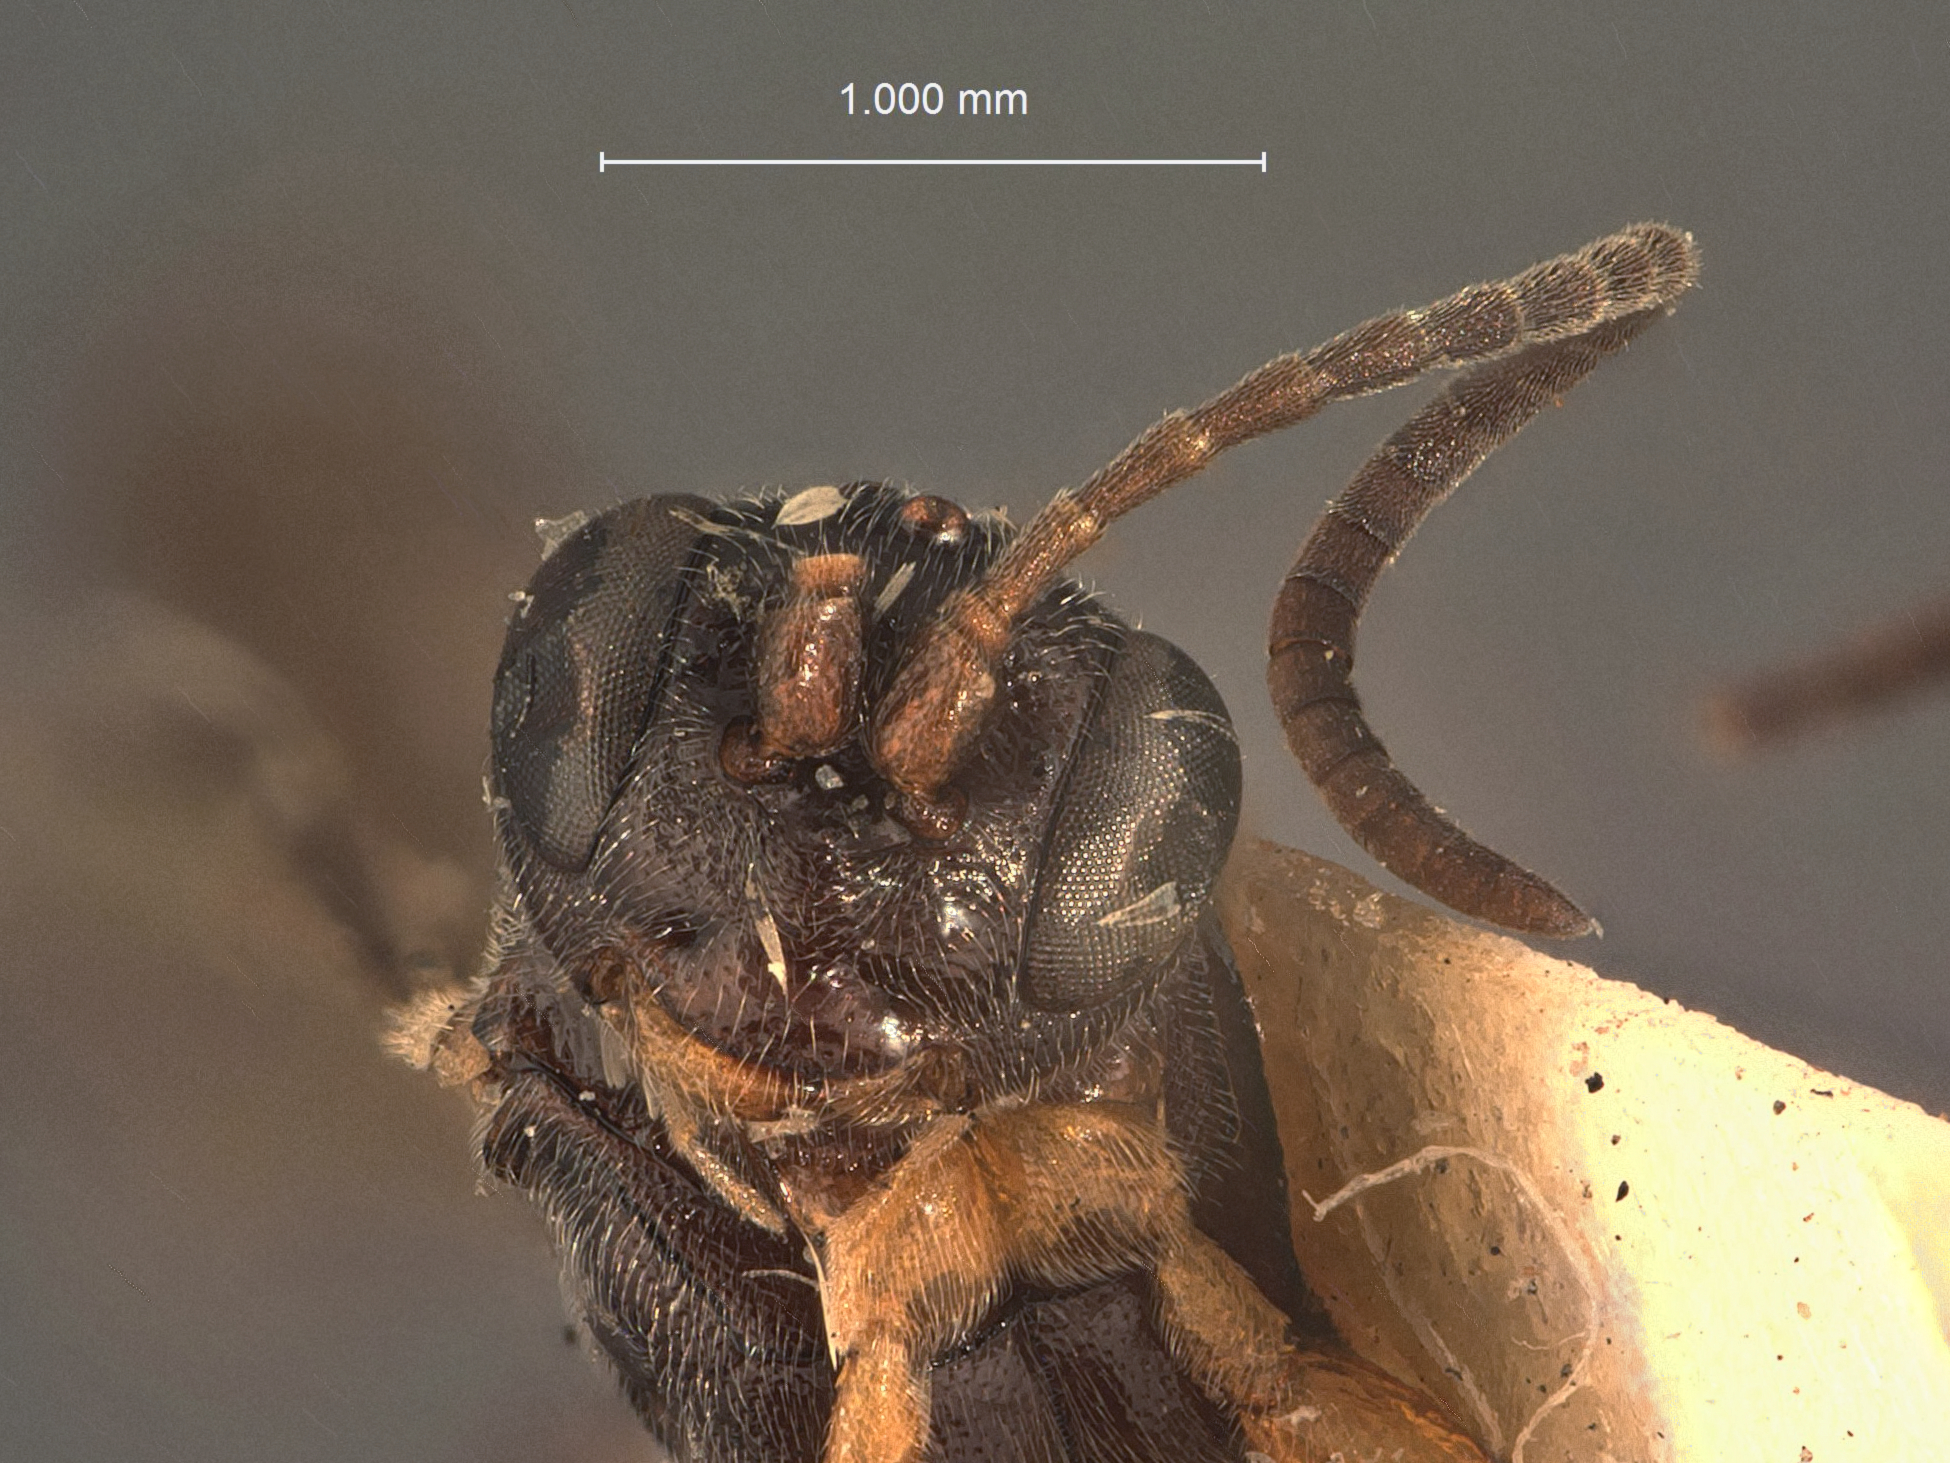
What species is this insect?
Phaeogenes arcticus
